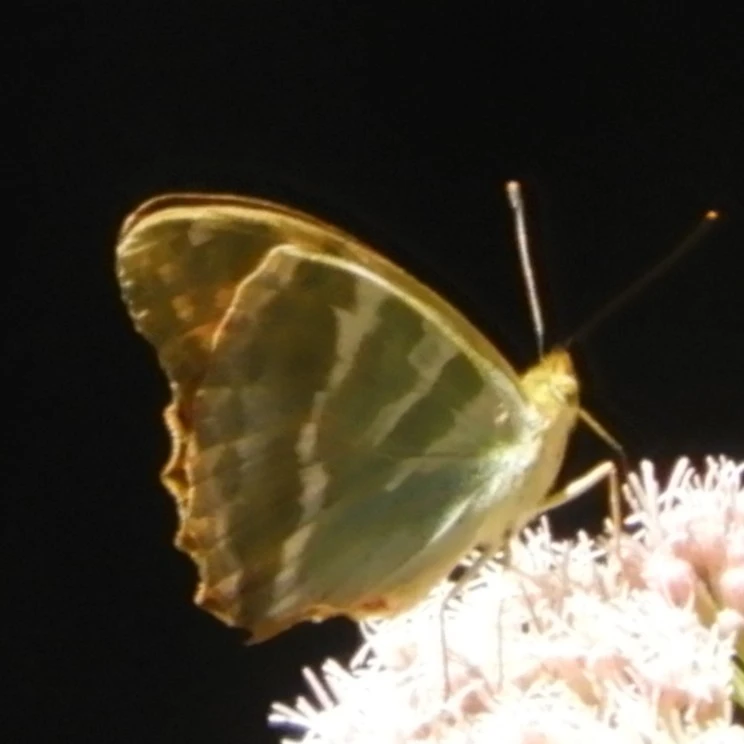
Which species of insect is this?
Argynnis paphia
